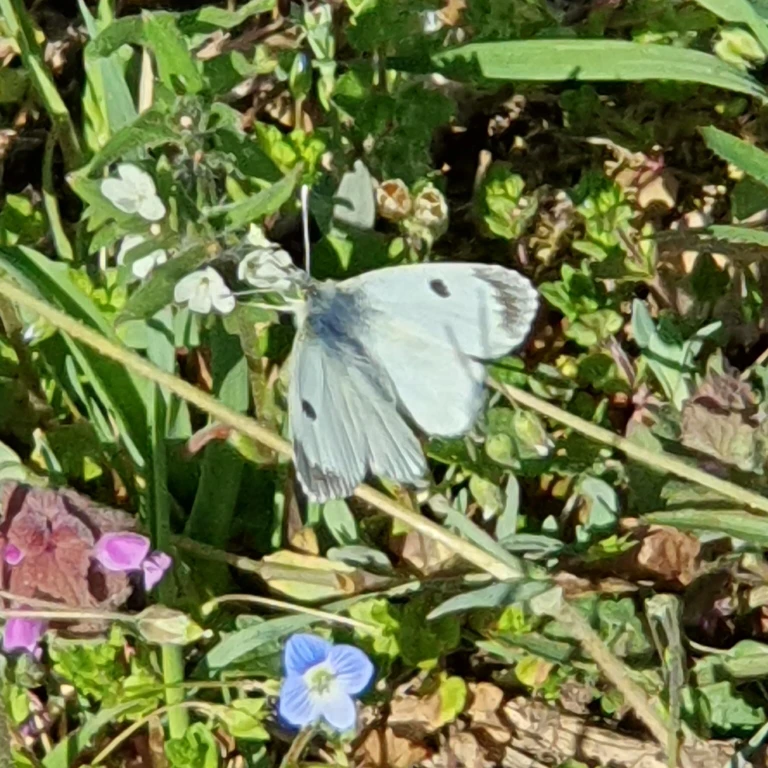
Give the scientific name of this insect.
Anthocharis cardamines
